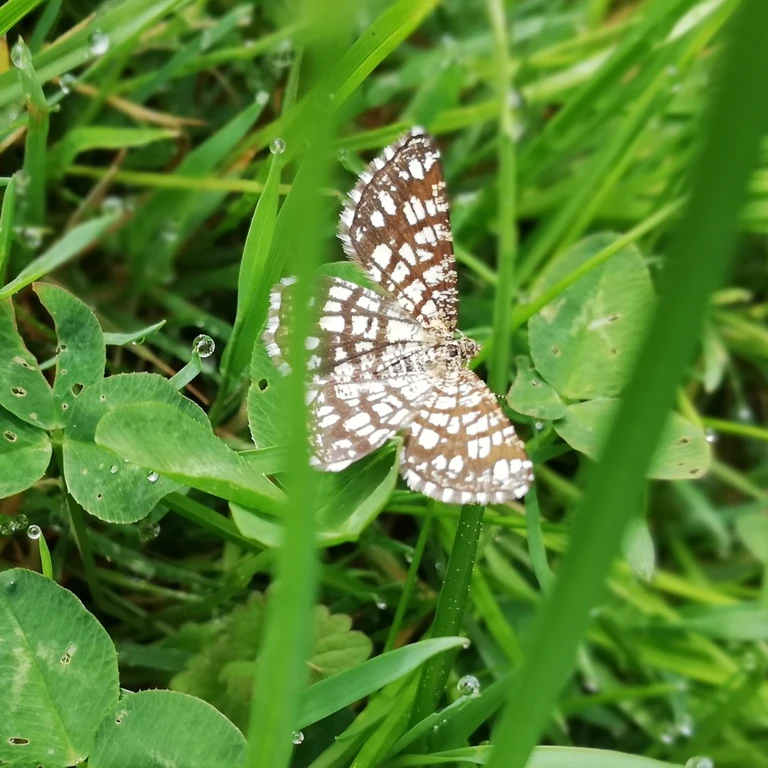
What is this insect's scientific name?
Chiasmia clathrata
